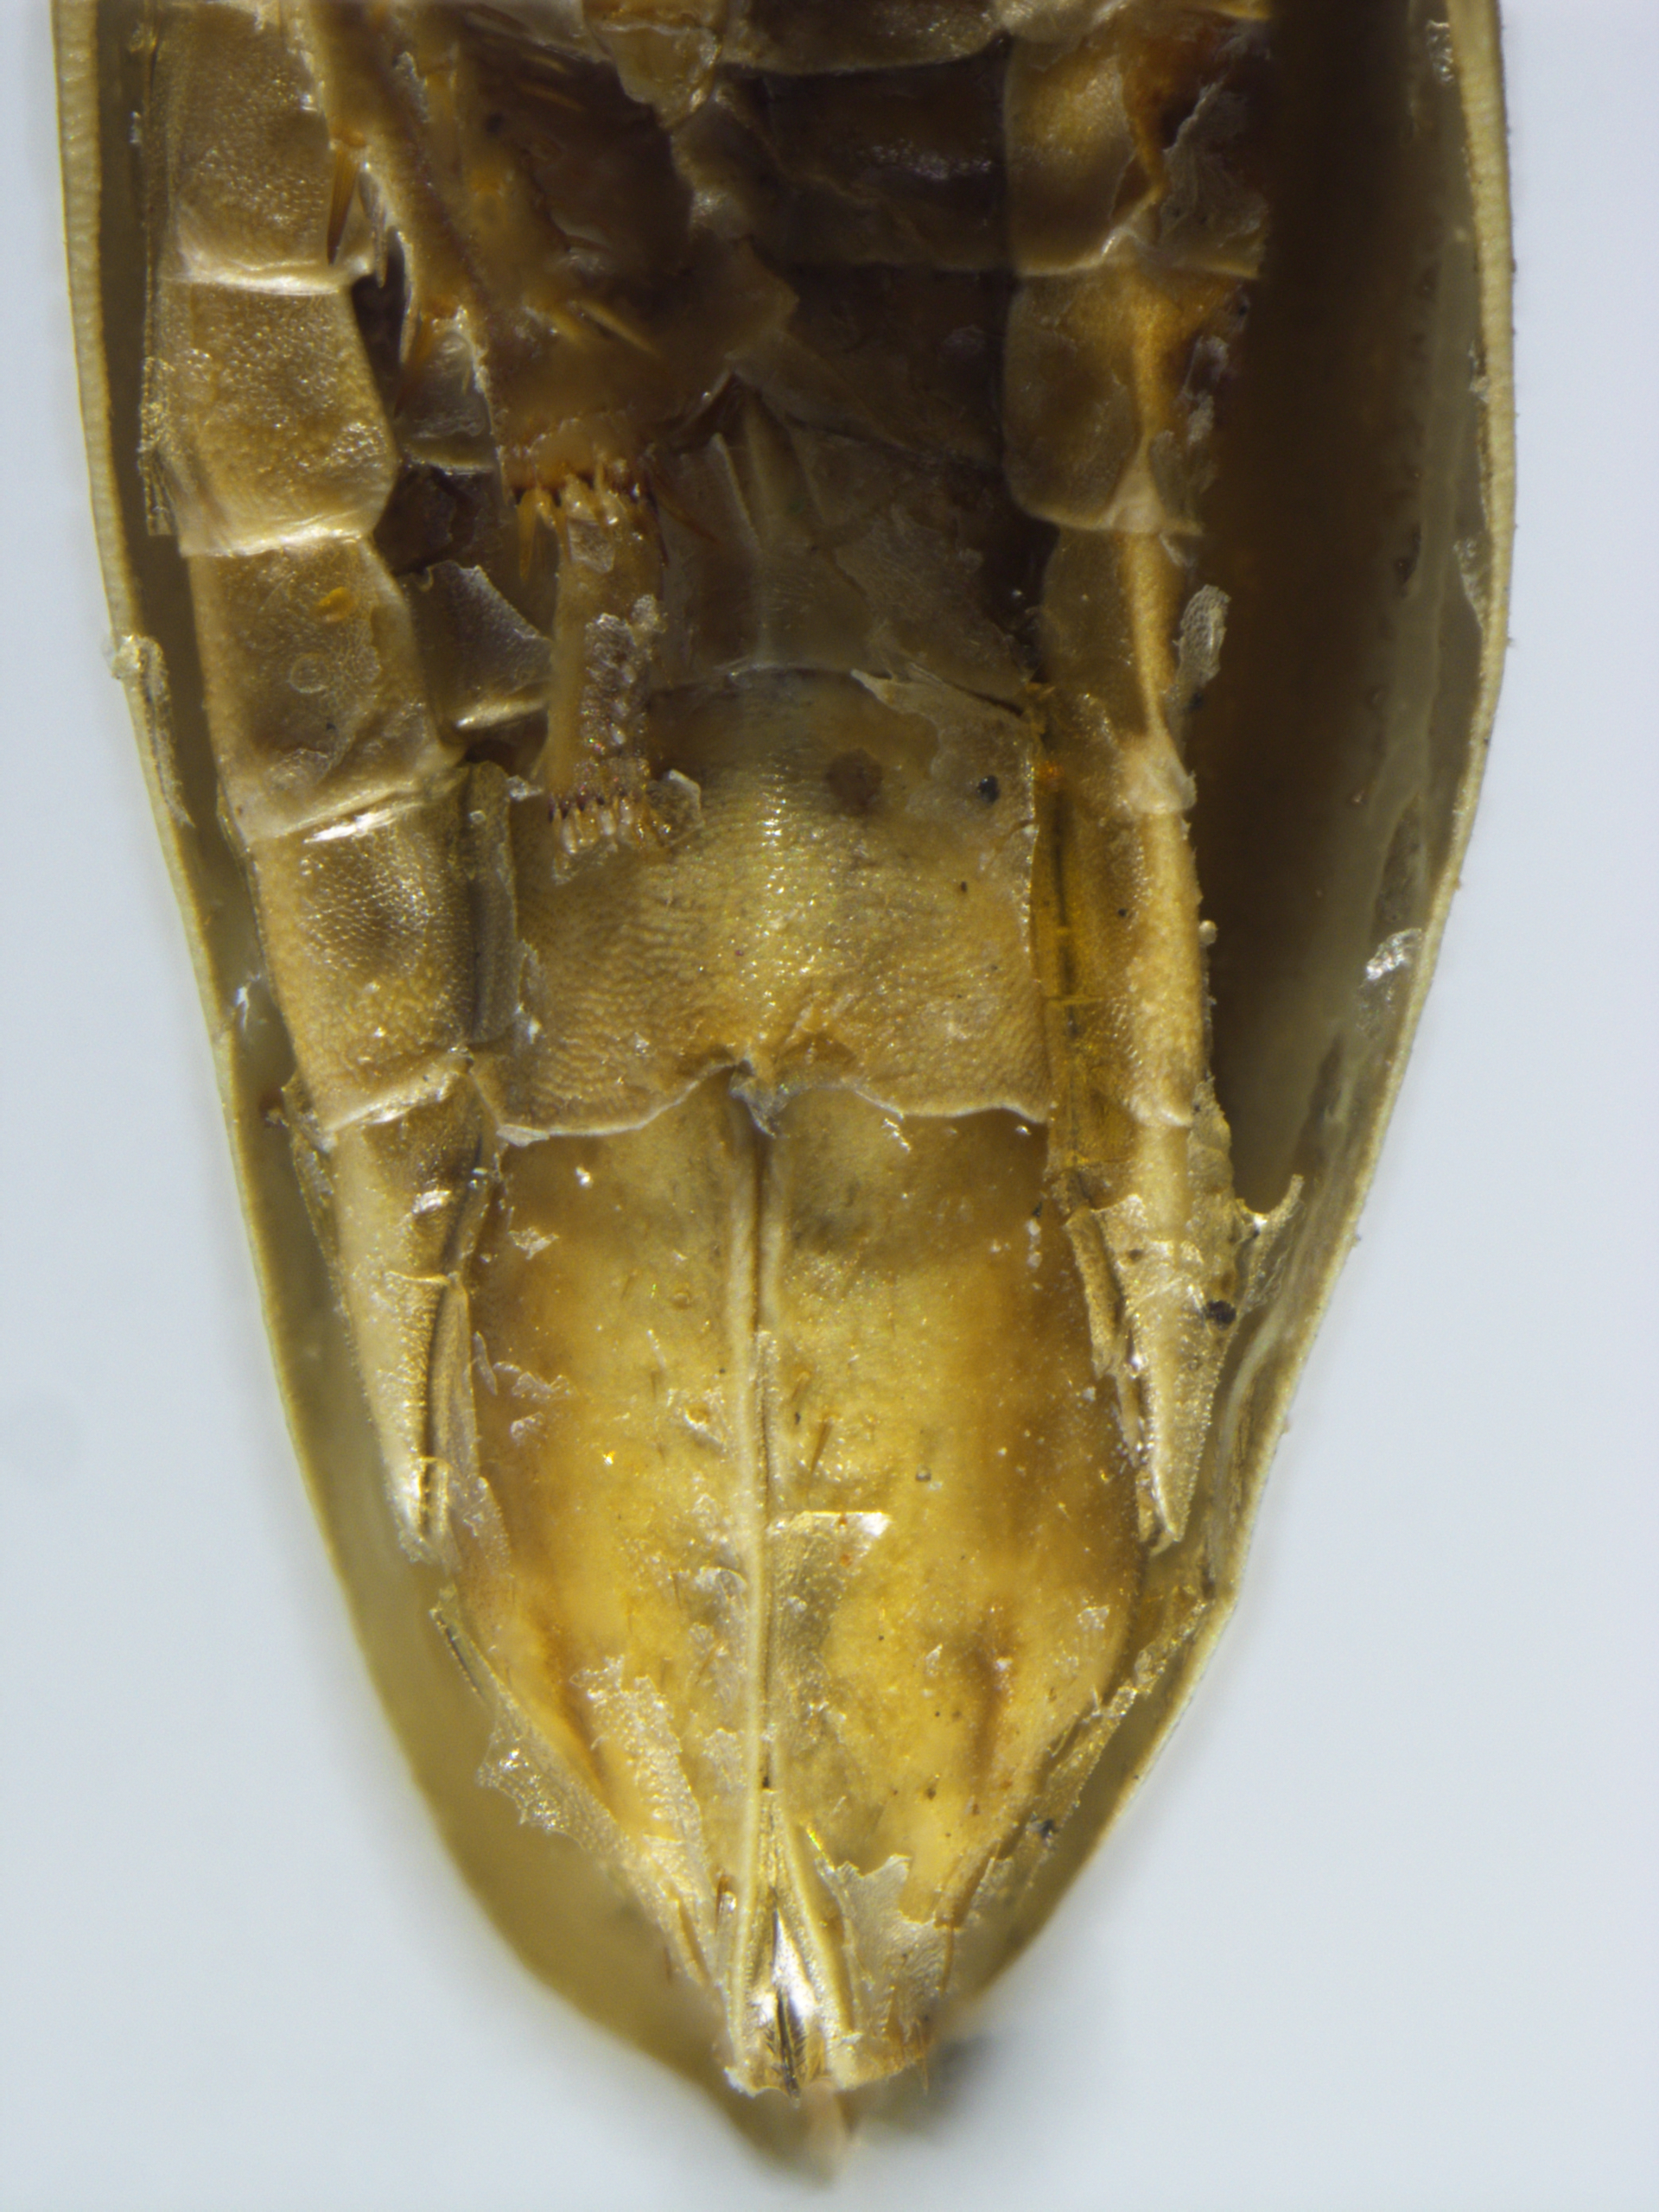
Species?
Cicadella taosa
